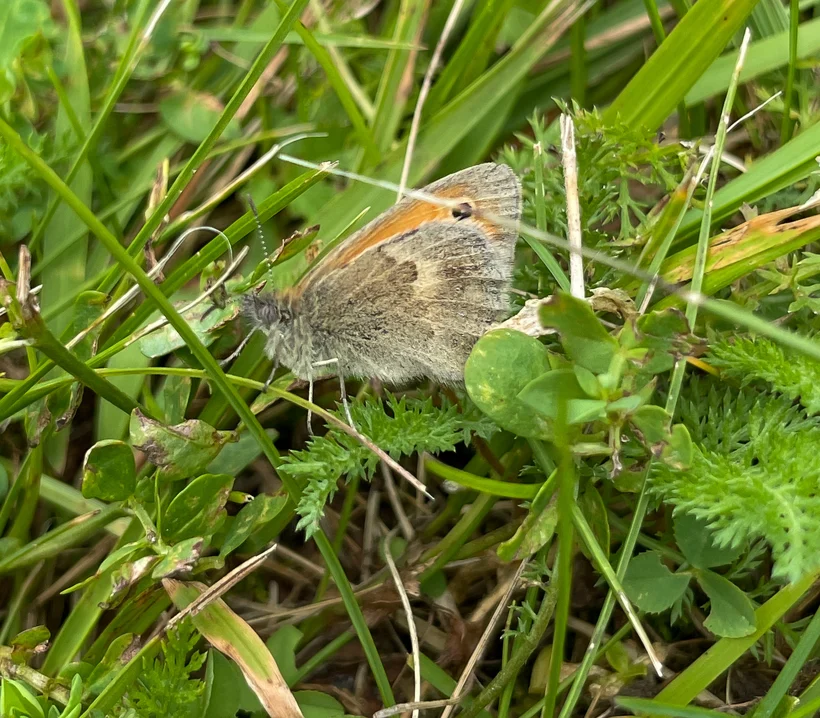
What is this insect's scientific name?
Coenonympha pamphilus
